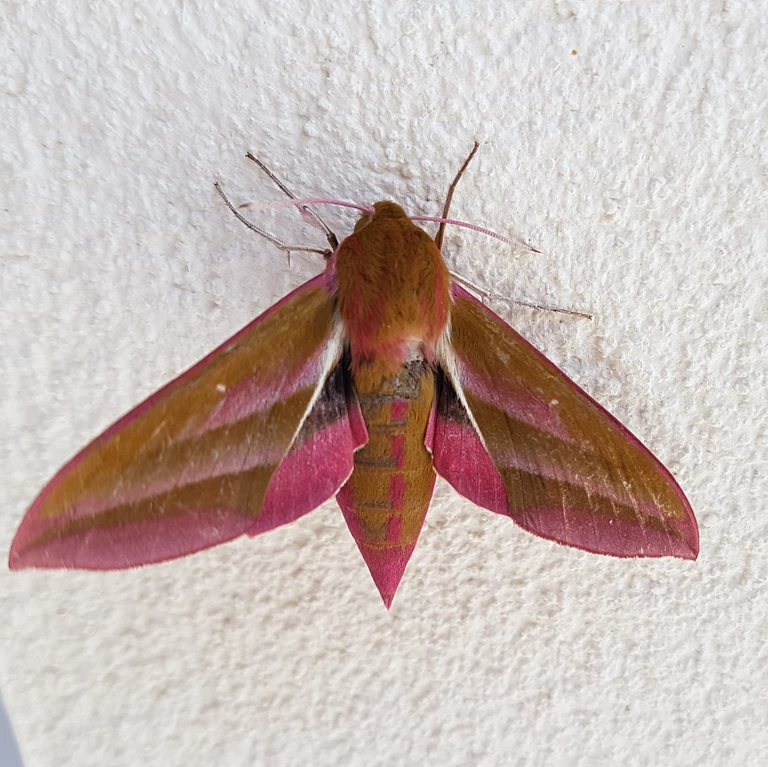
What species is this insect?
Deilephila elpenor
